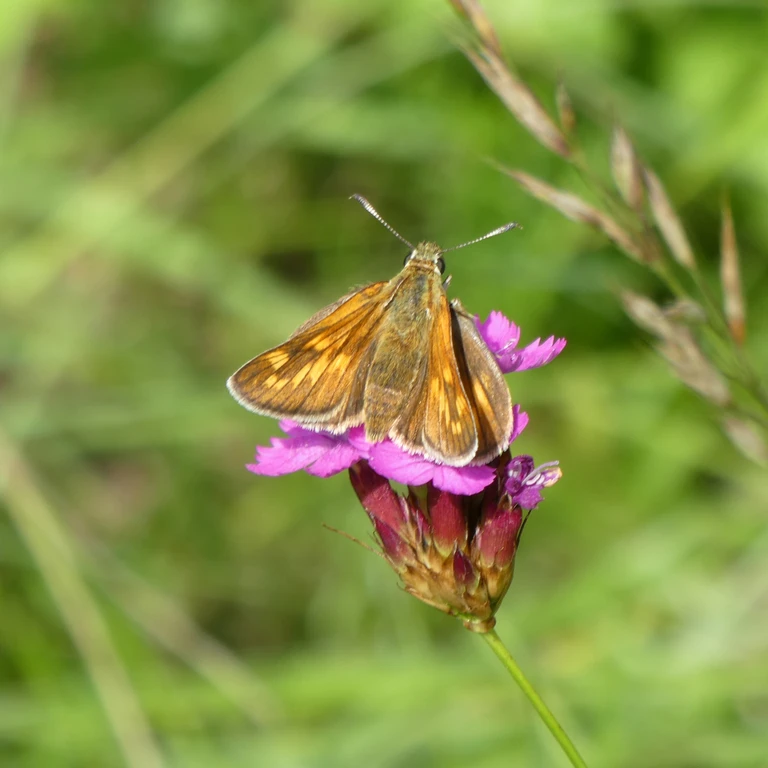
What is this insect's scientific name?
Ochlodes sylvanus (also Ochlodes venata)
